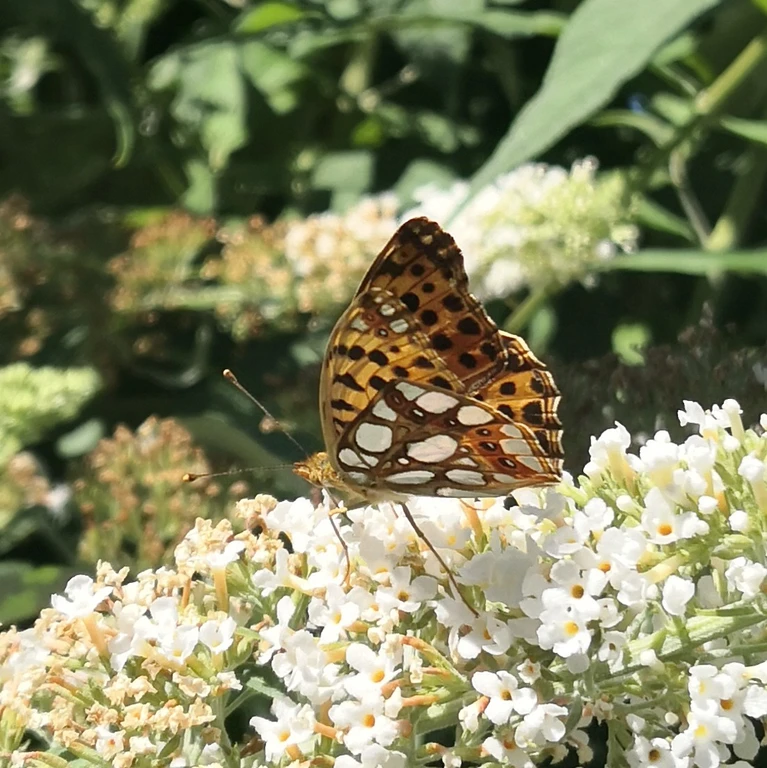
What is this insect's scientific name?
Issoria lathonia
